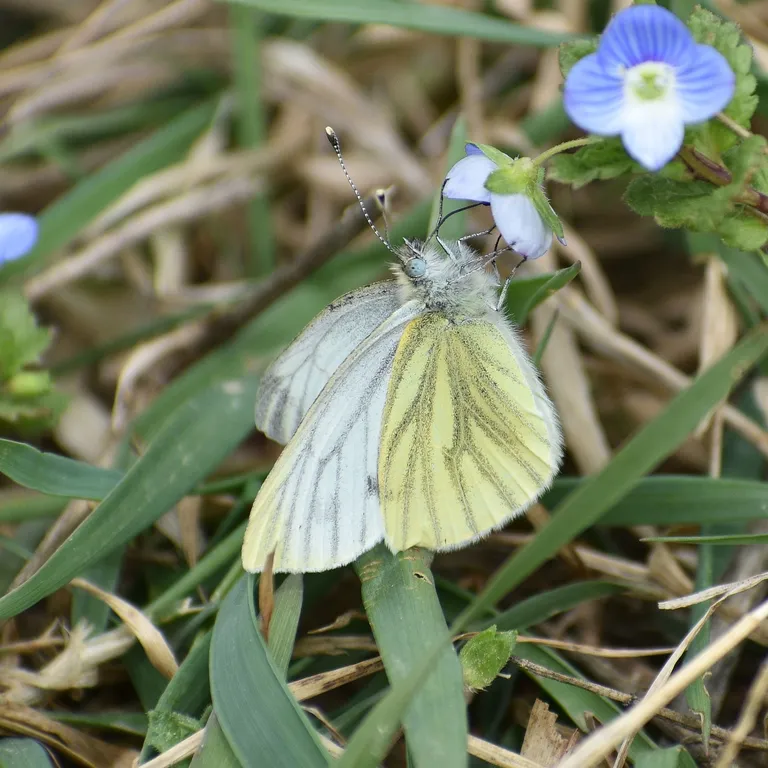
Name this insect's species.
Pieris napi
